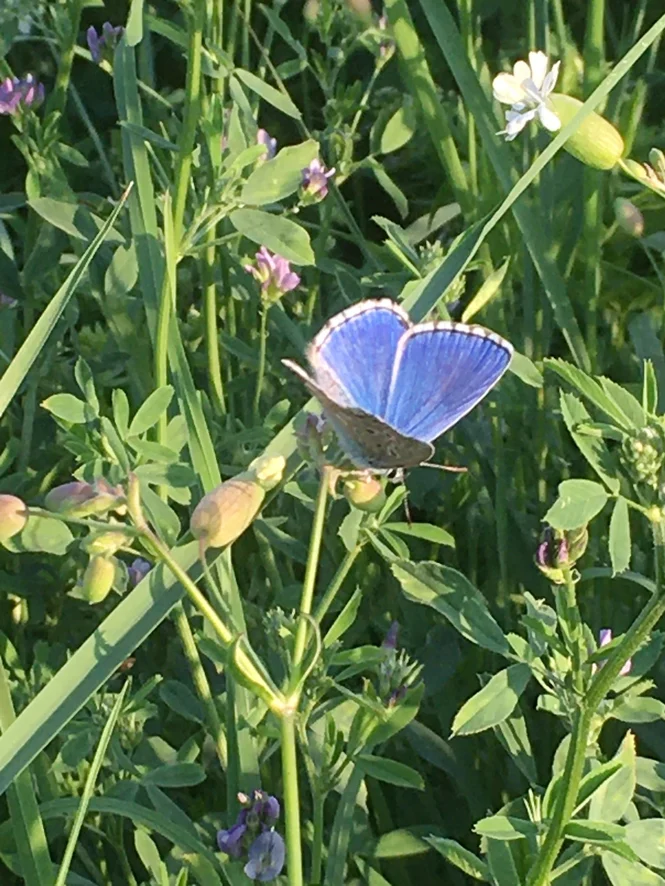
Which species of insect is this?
Lysandra bellargus
